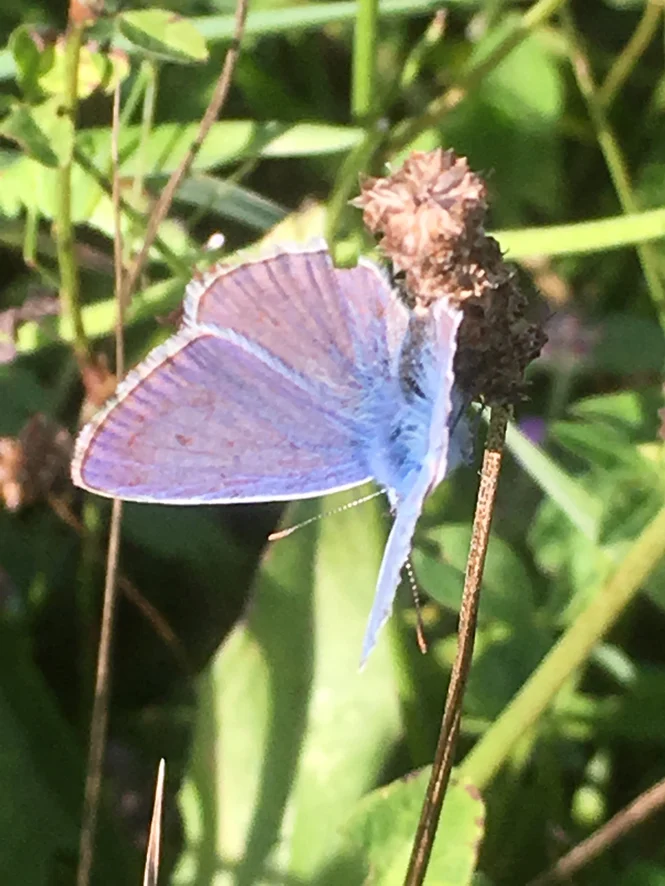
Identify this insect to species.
Polyommatus icarus
